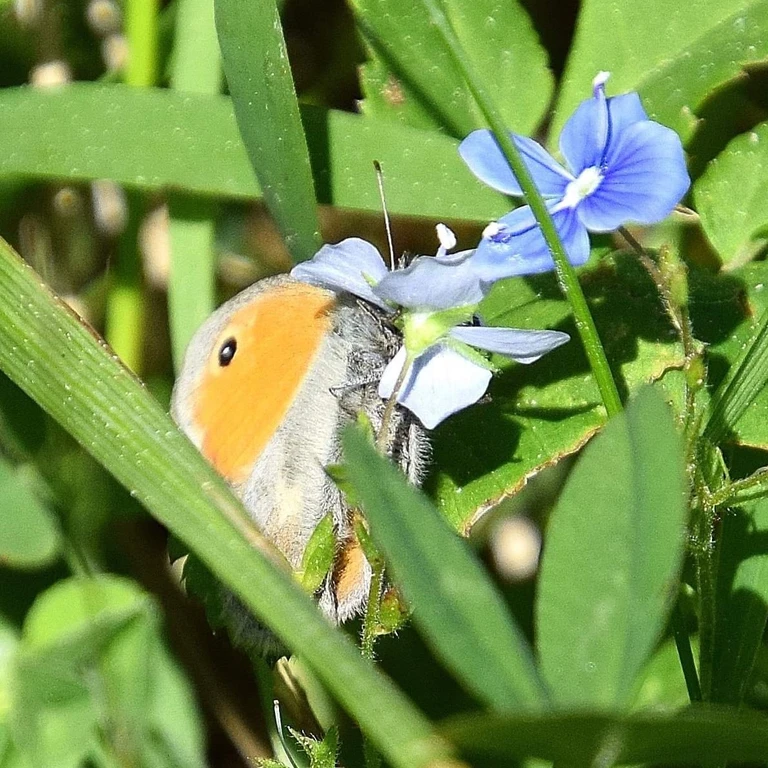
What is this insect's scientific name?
Coenonympha pamphilus
